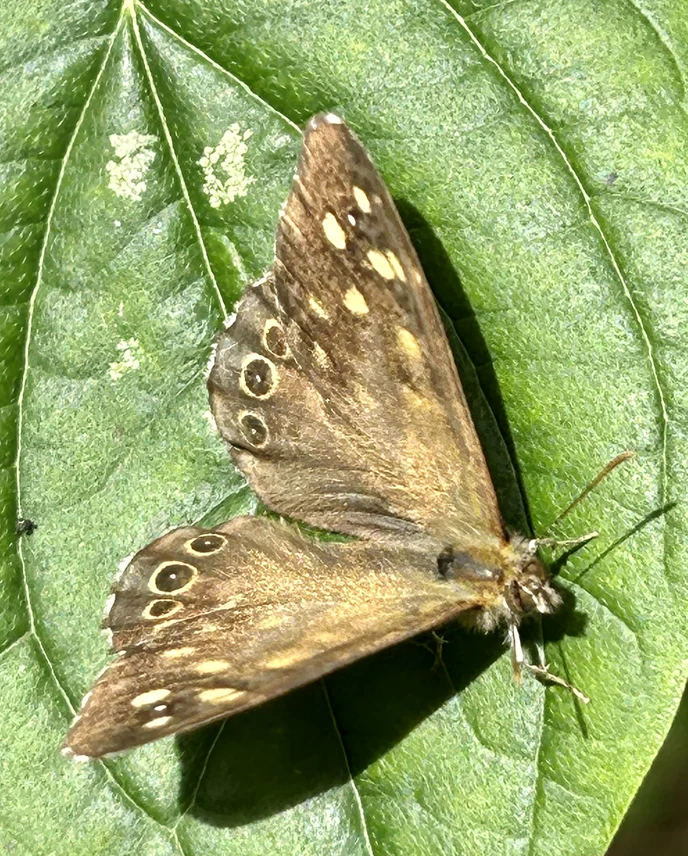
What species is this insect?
Pararge aegeria
